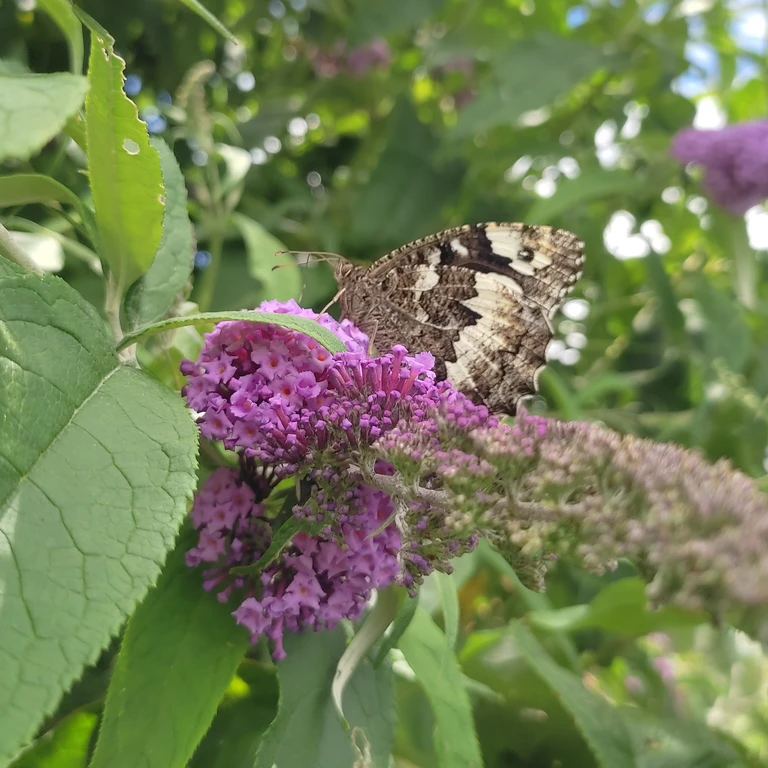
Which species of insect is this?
Brintesia circe
